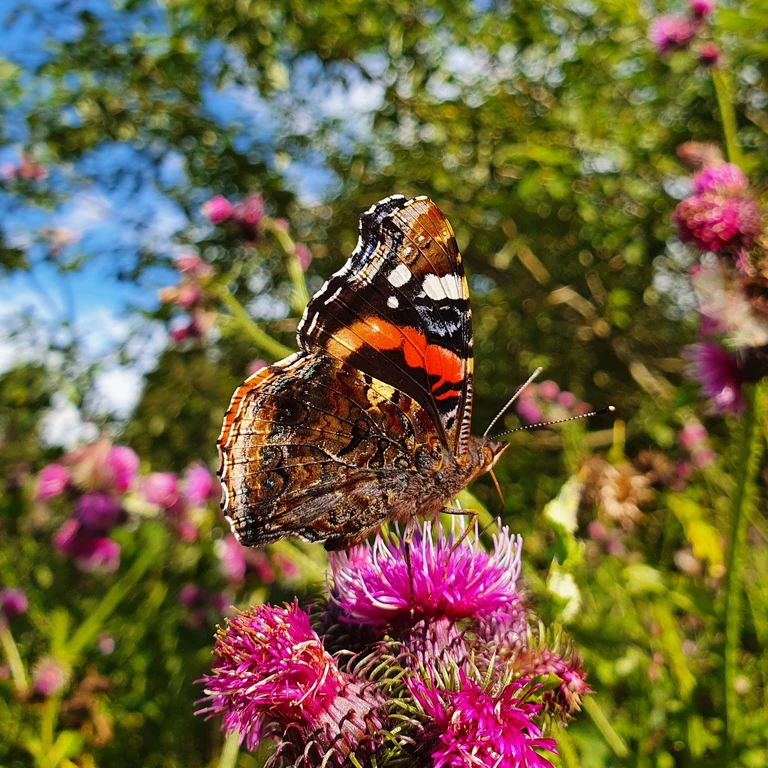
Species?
Vanessa atalanta
